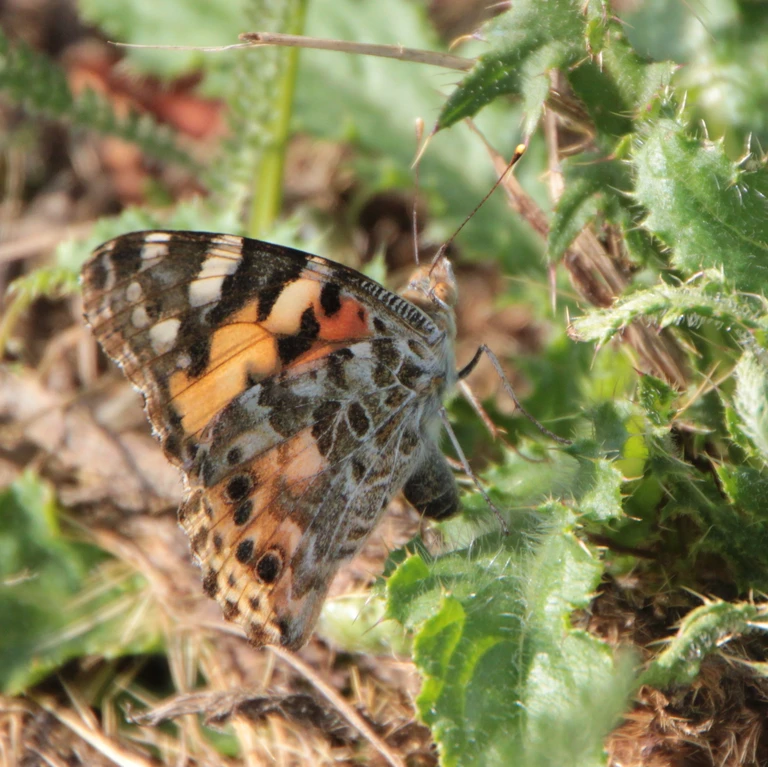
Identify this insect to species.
Vanessa cardui
